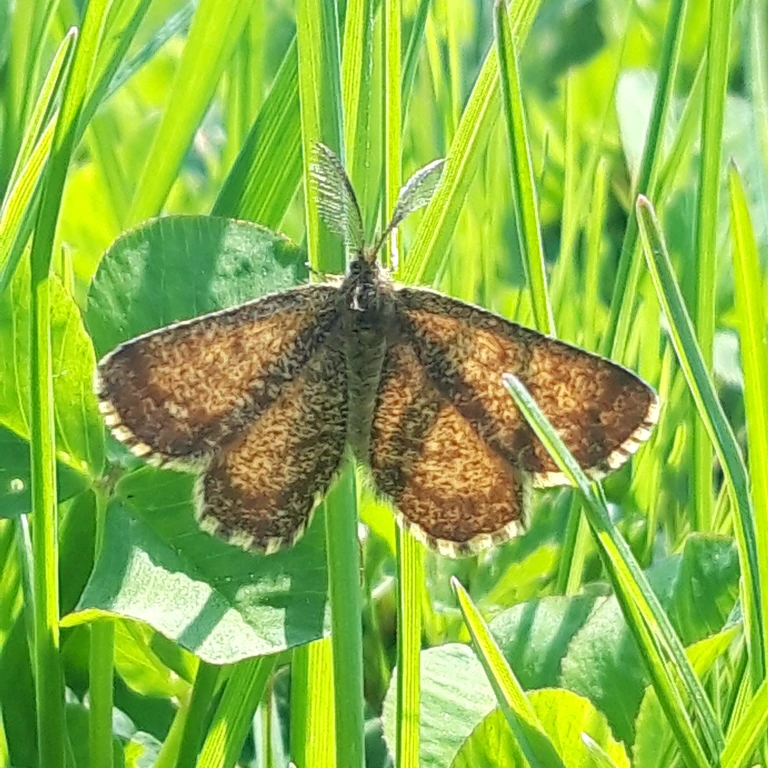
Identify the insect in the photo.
Ematurga atomaria
